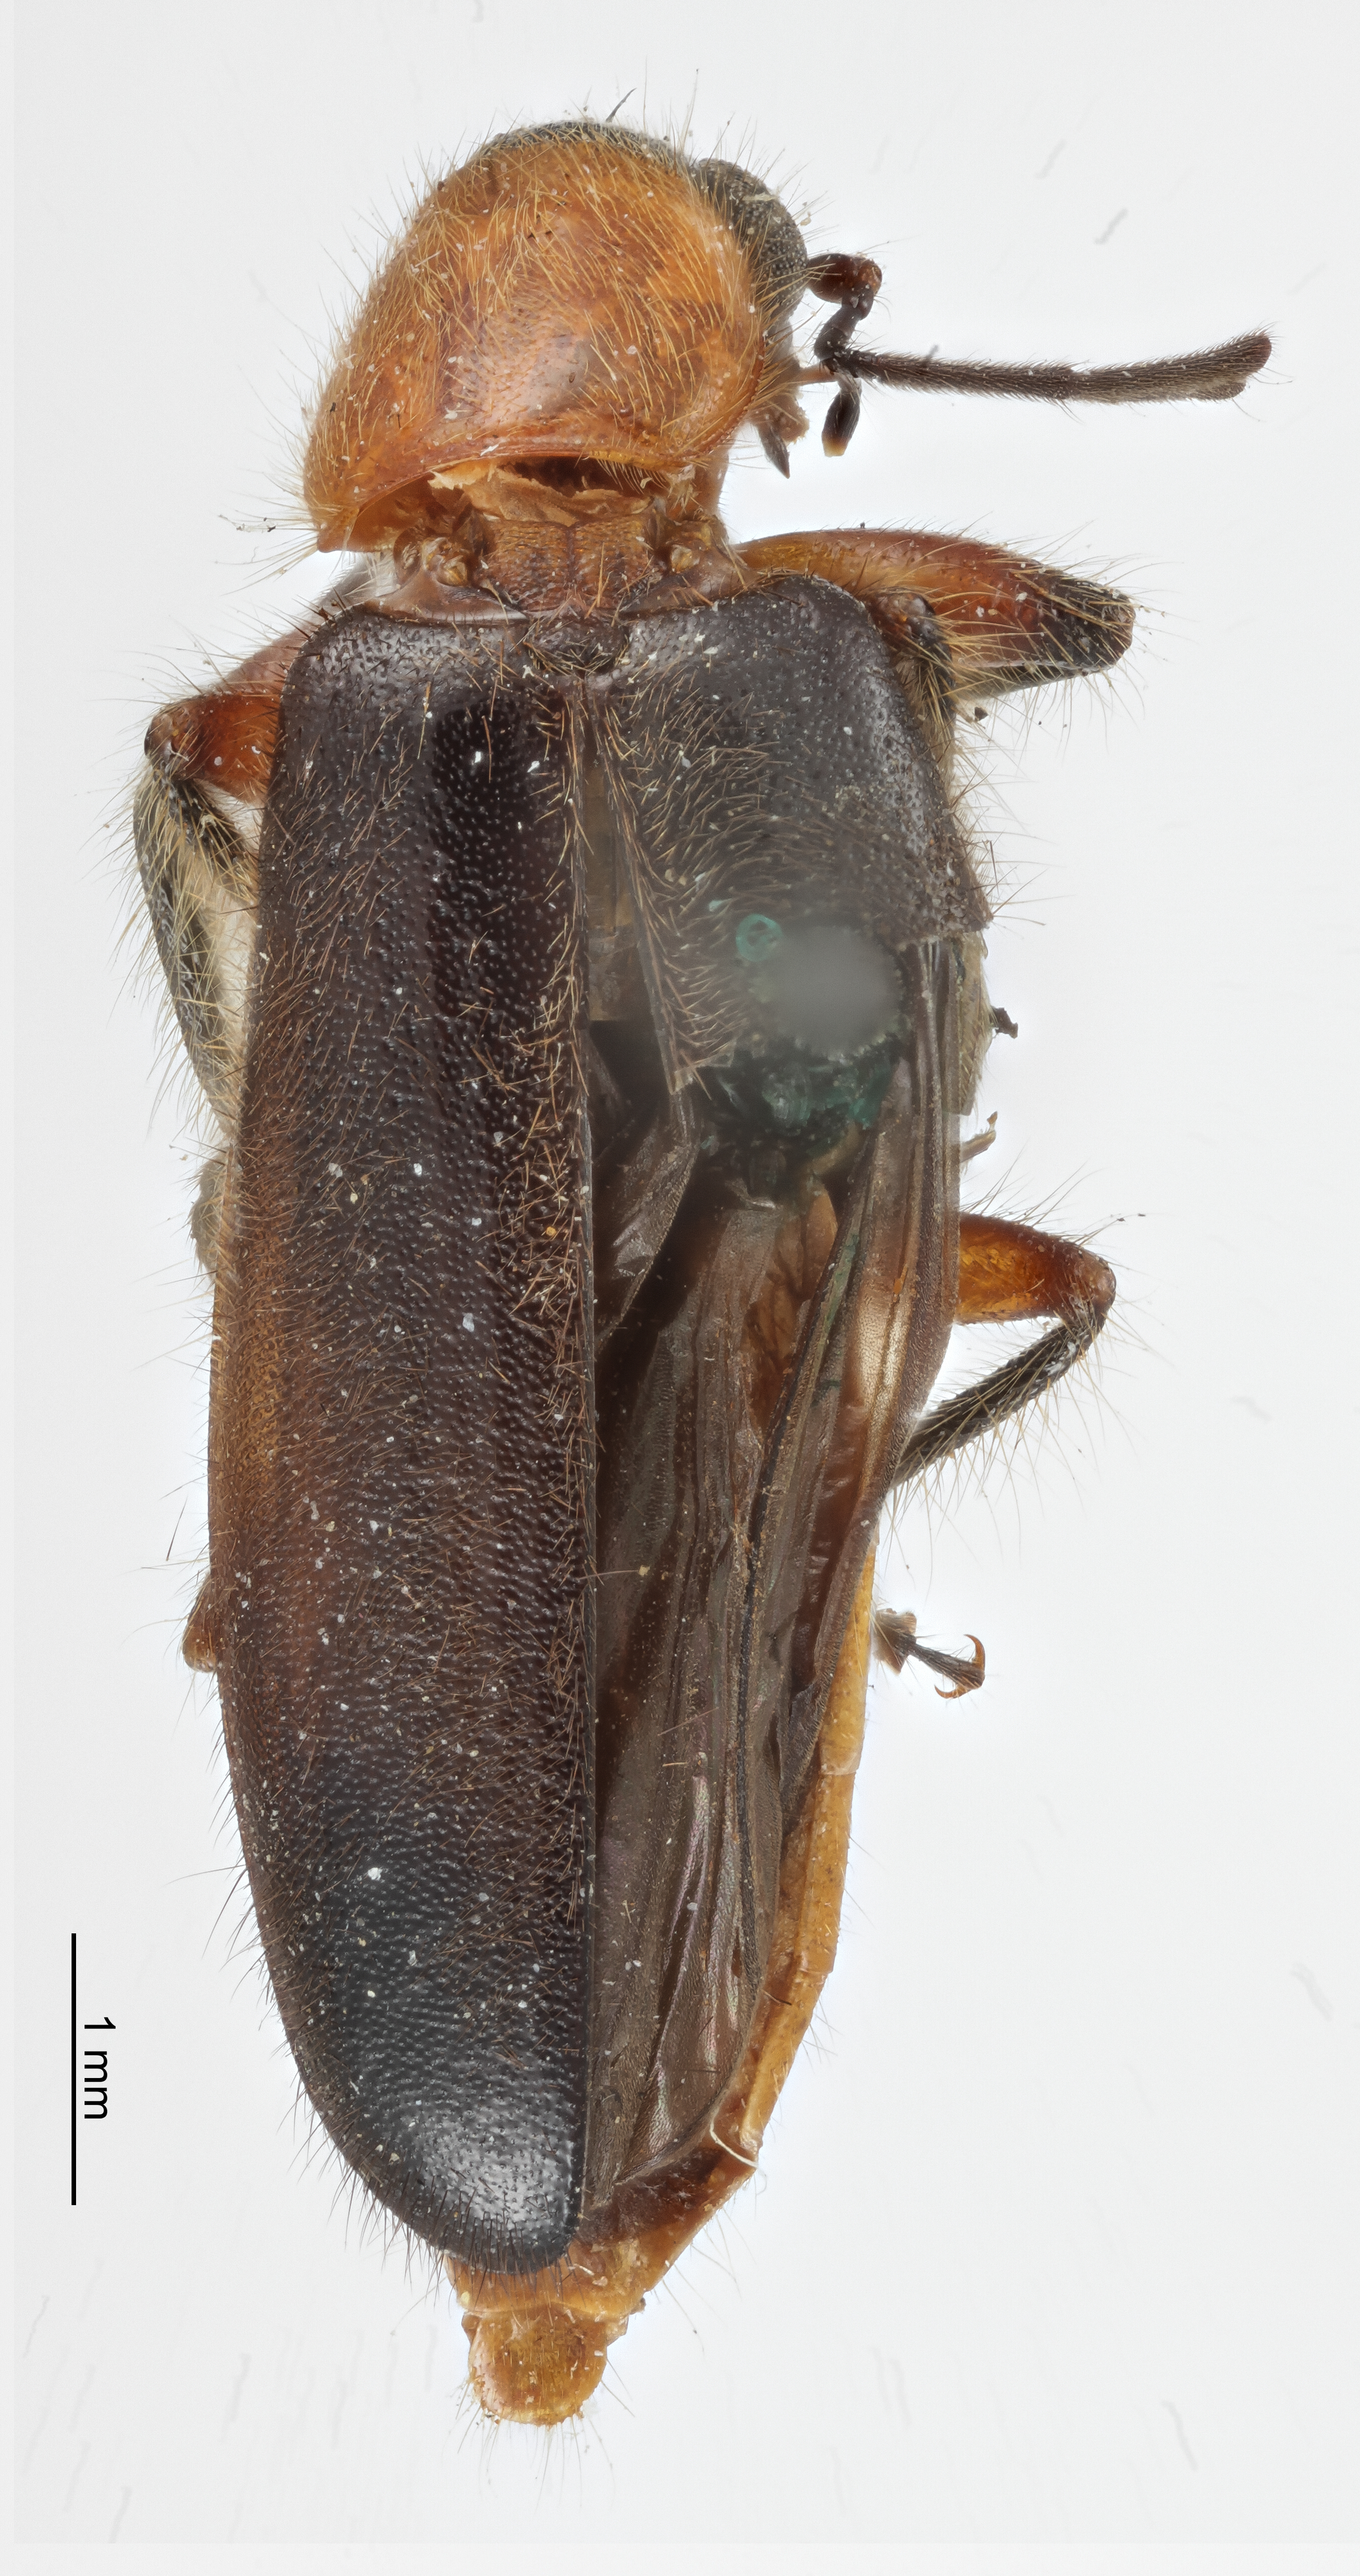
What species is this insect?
Teneropsis sibuyanus
